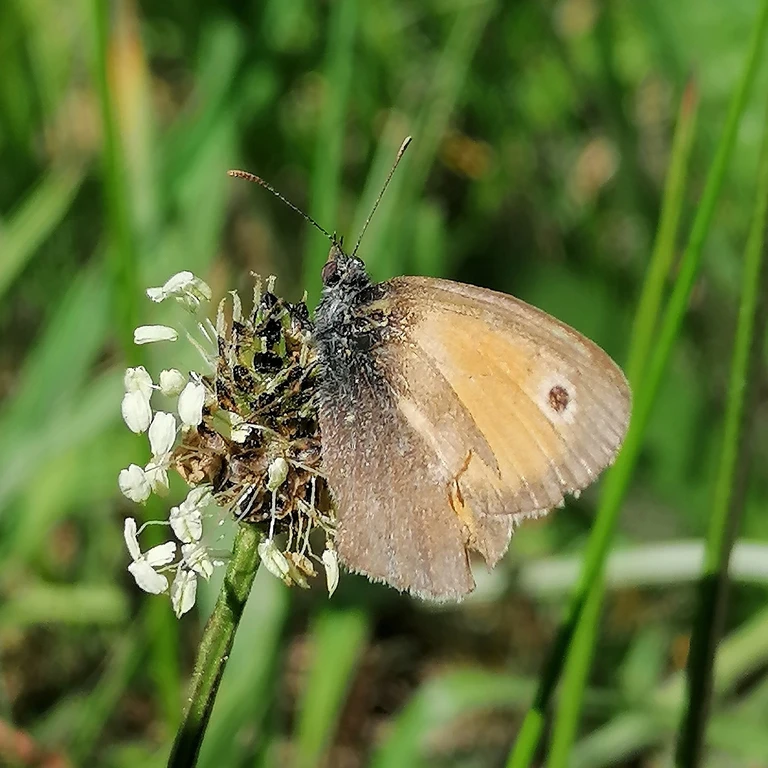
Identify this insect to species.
Coenonympha pamphilus
